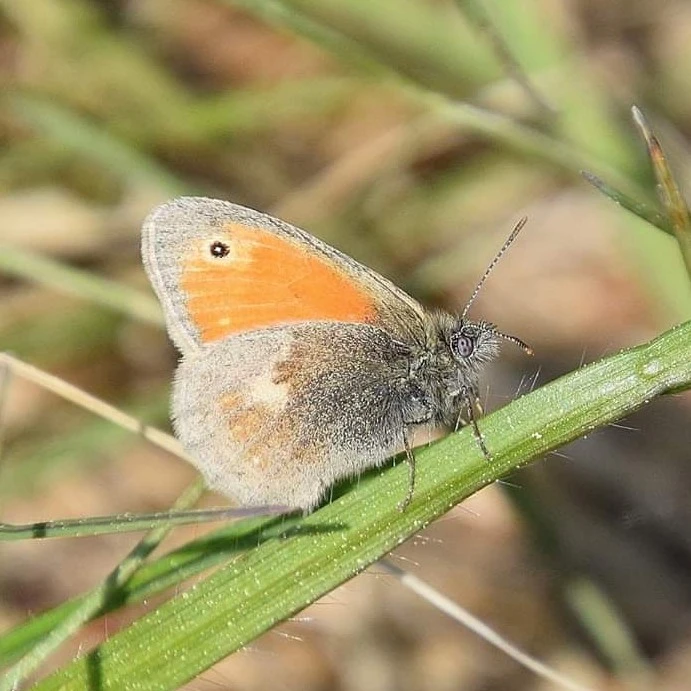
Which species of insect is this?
Coenonympha pamphilus
